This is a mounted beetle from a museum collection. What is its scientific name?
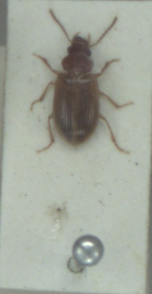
Bradycellus verbasci
